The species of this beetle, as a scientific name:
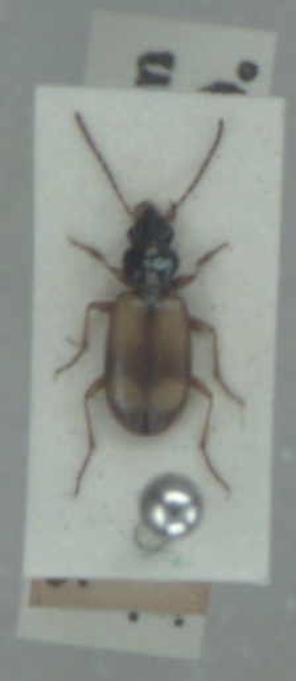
Bembidion saxatile
